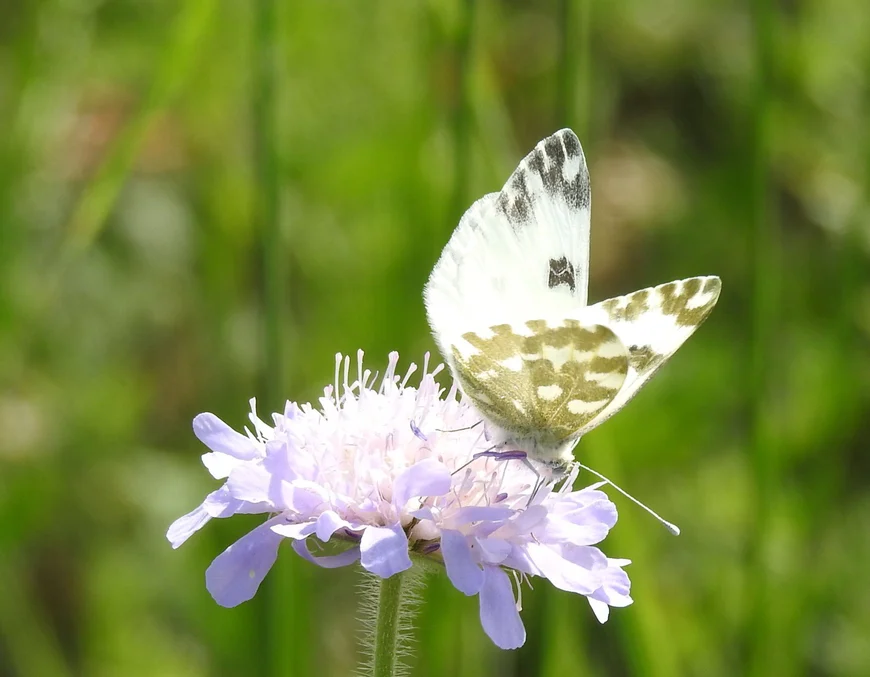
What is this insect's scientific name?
Pontia edusa
